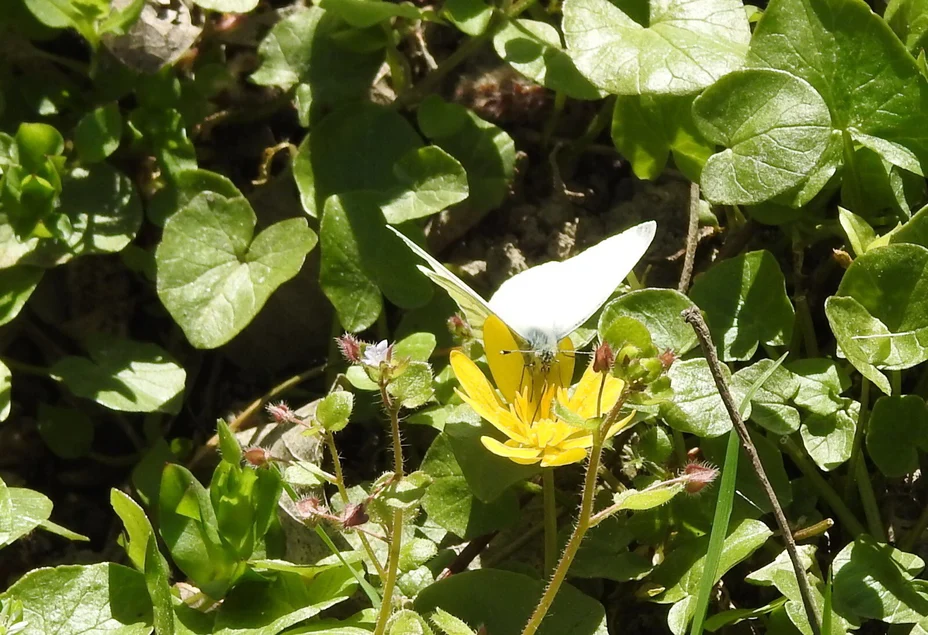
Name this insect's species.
Pieris napi
